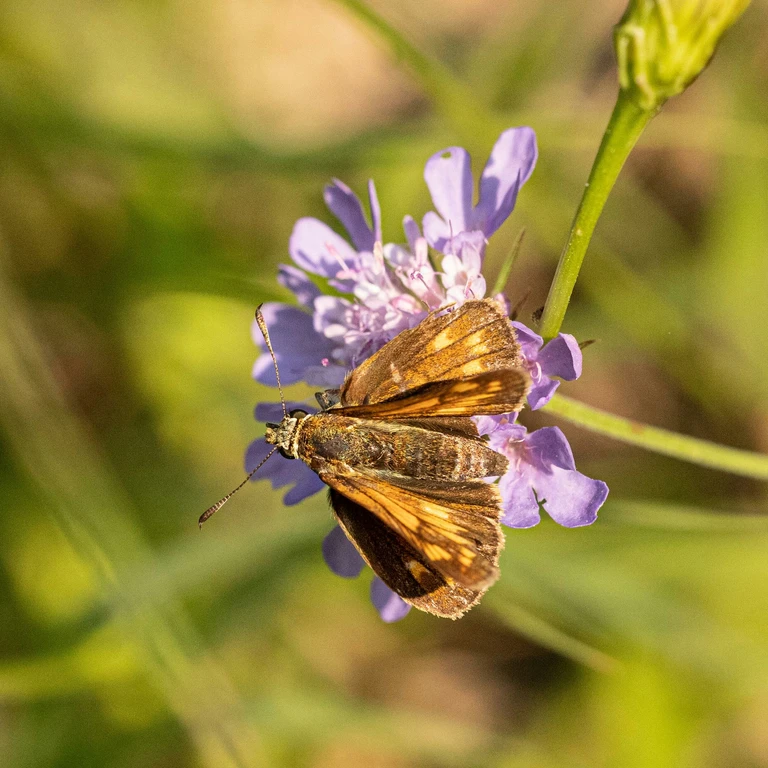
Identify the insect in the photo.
Ochlodes sylvanus (also Ochlodes venata)
